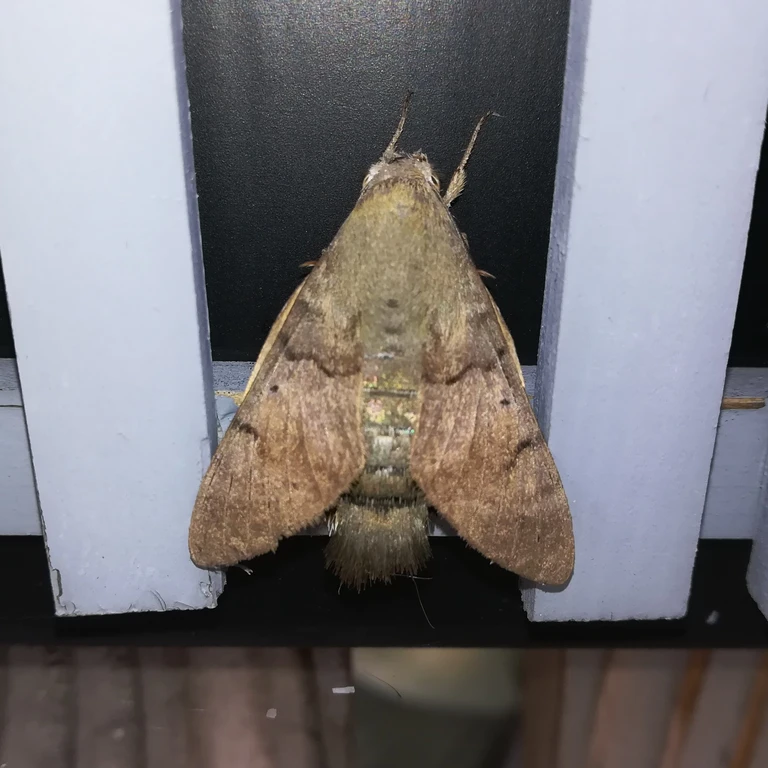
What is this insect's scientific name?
Macroglossum stellatarum
